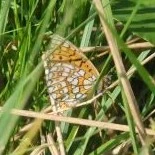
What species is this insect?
Boloria eunomia
